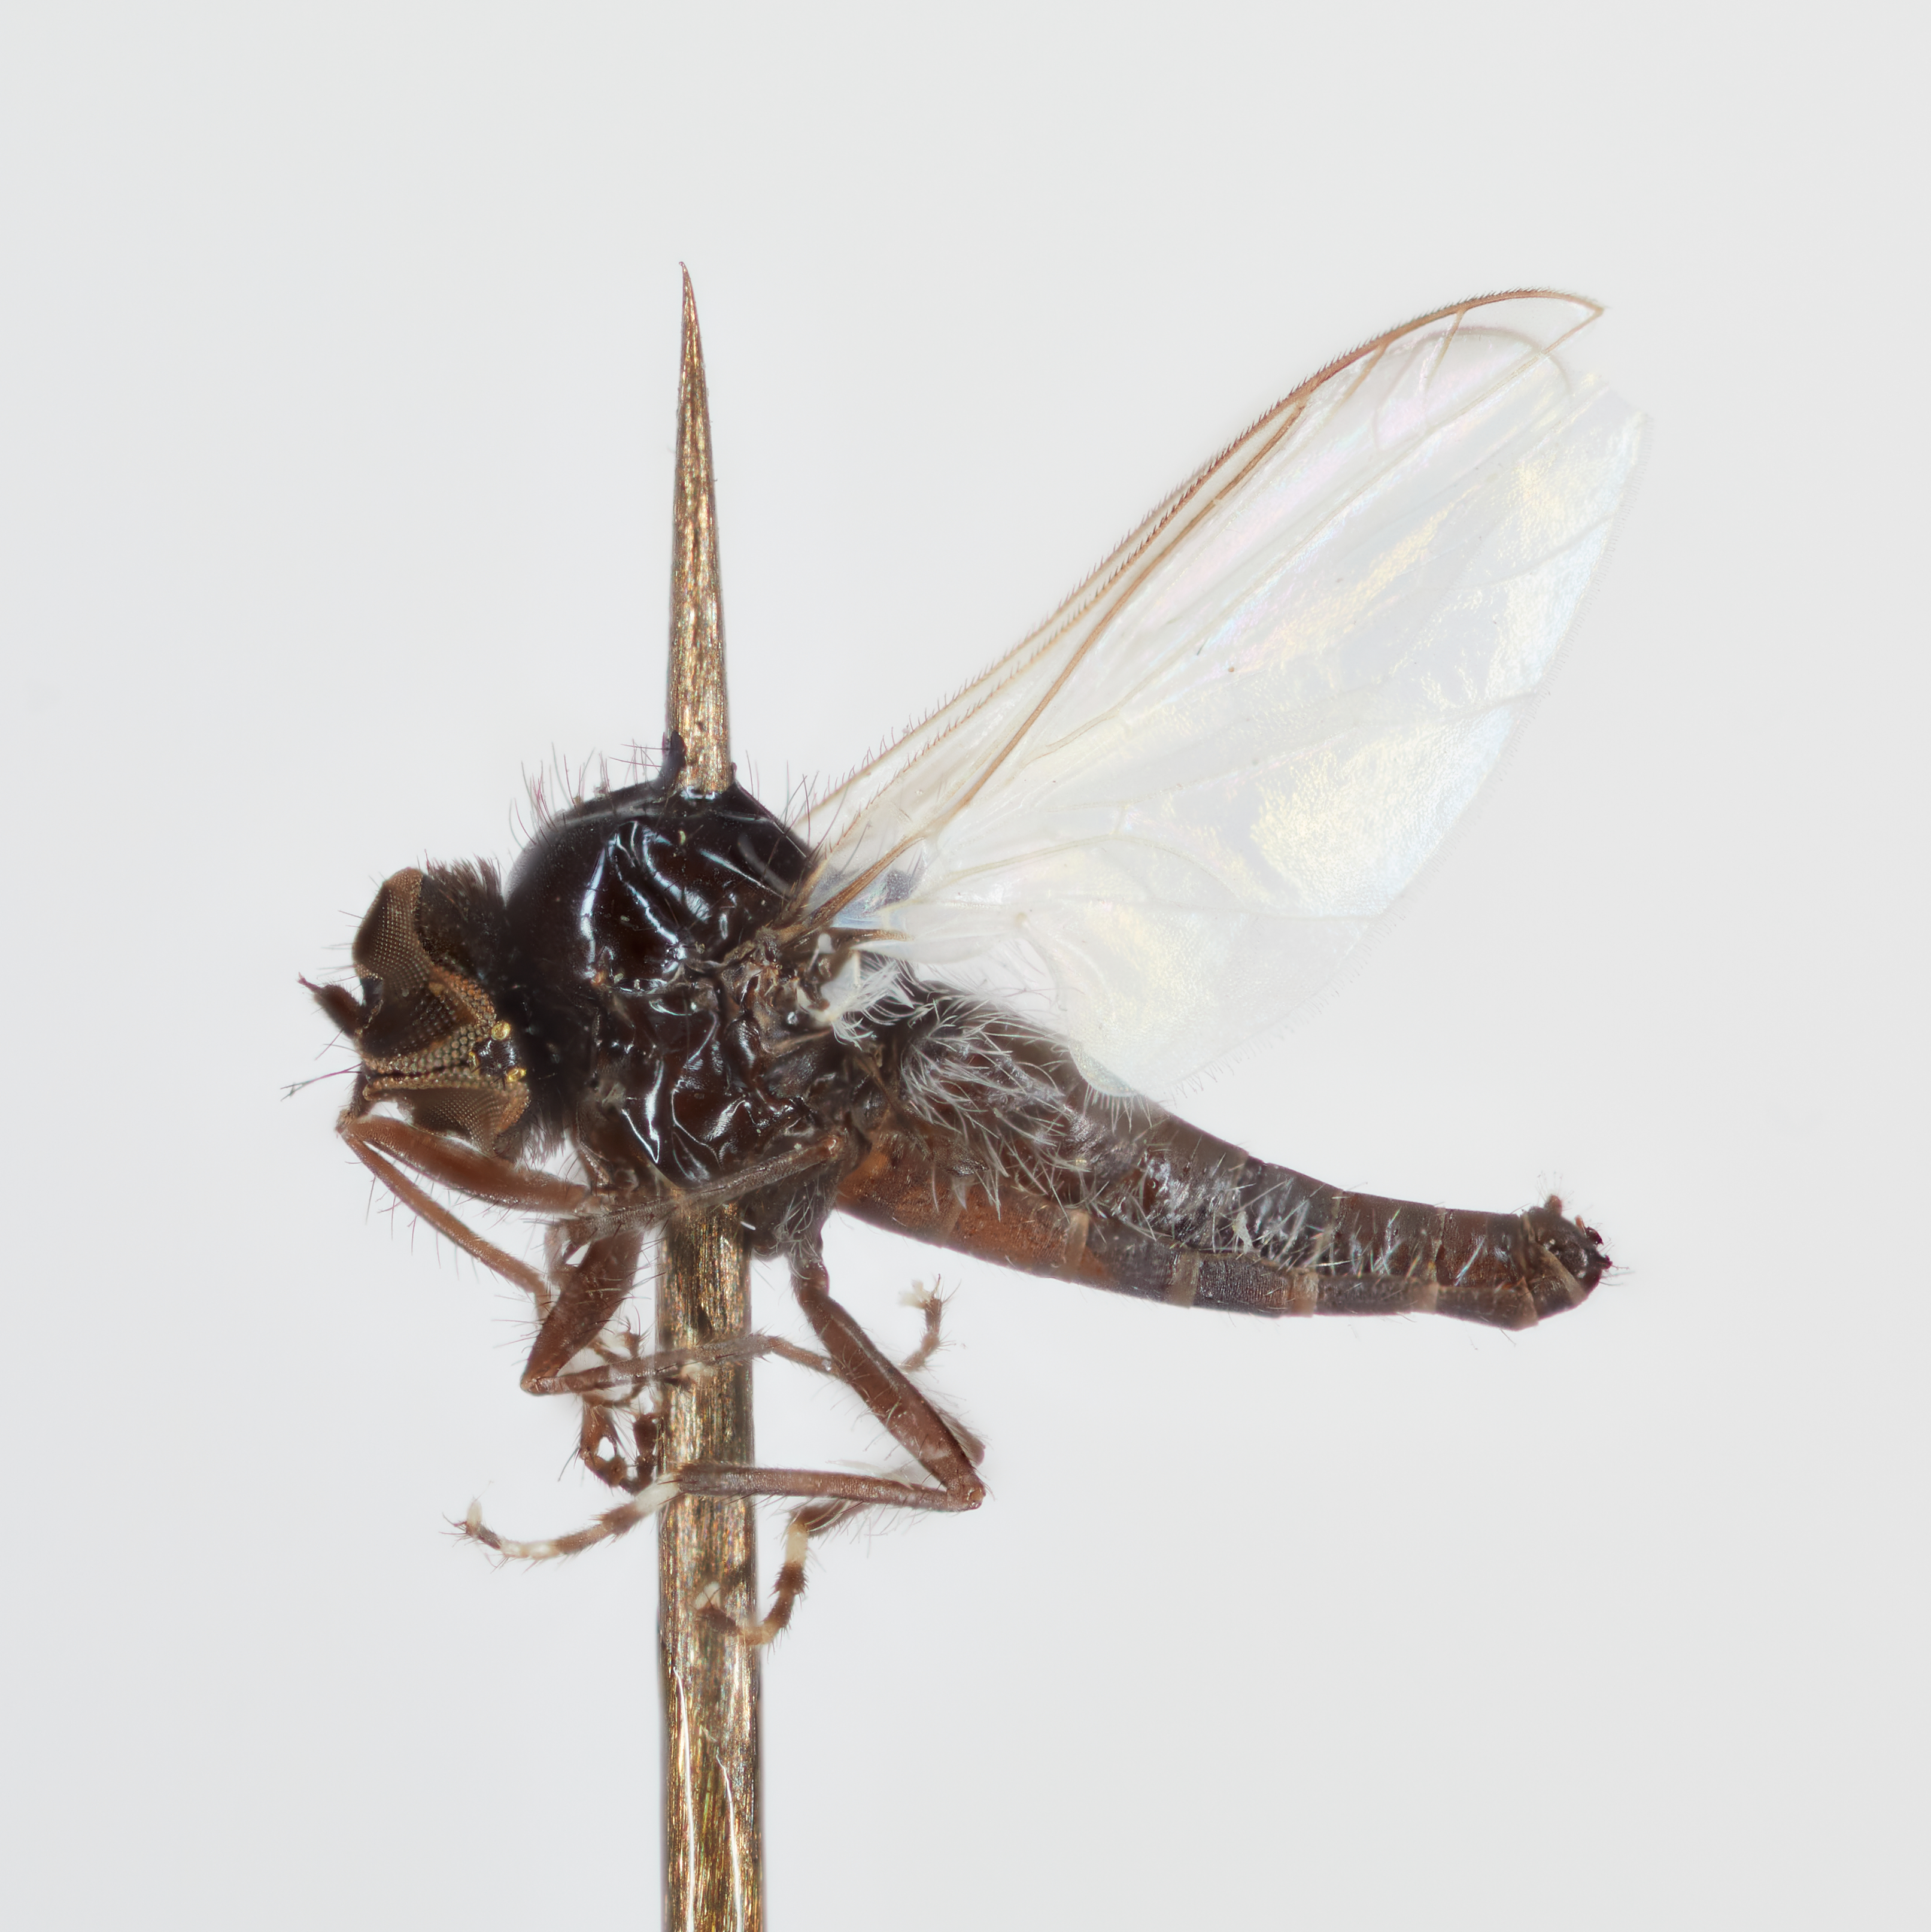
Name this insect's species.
Apystomyia elinguis
